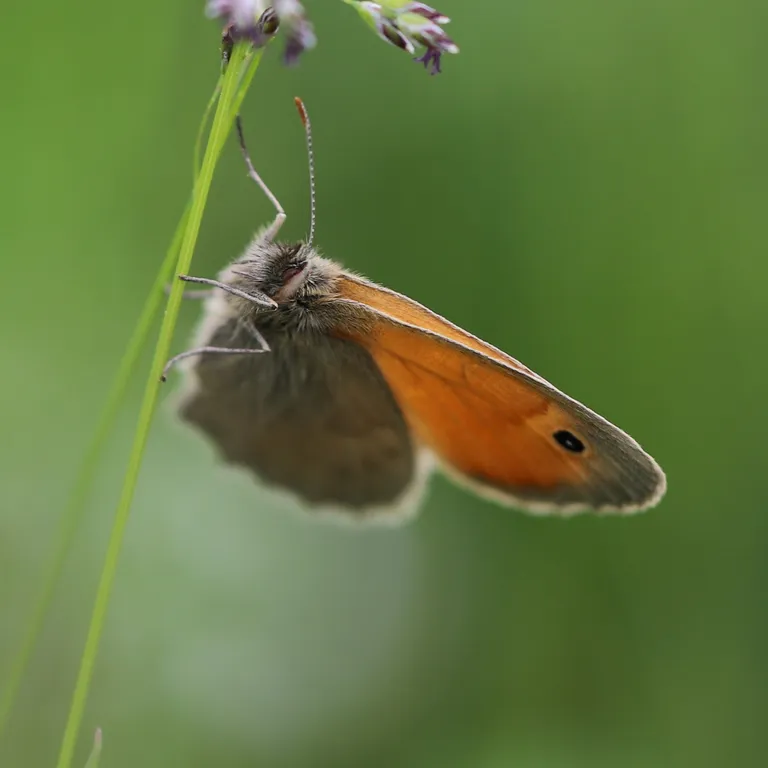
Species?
Coenonympha pamphilus
